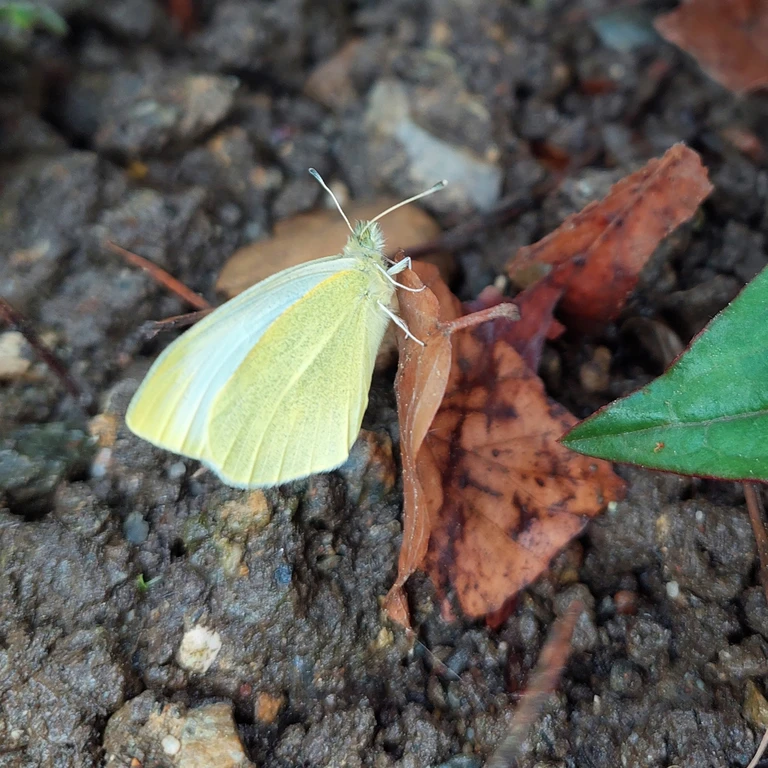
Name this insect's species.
Pieris rapae
